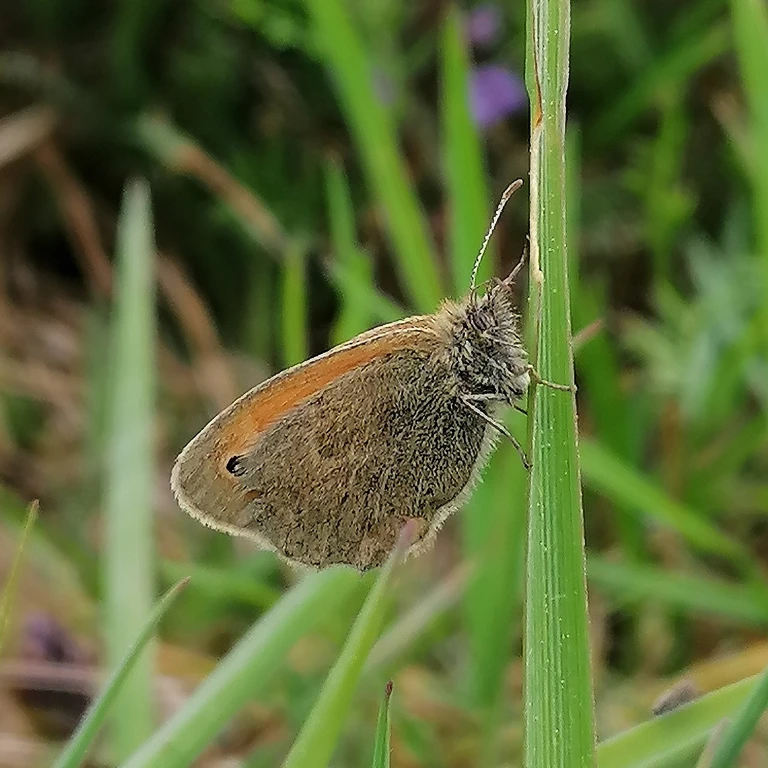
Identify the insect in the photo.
Coenonympha pamphilus
